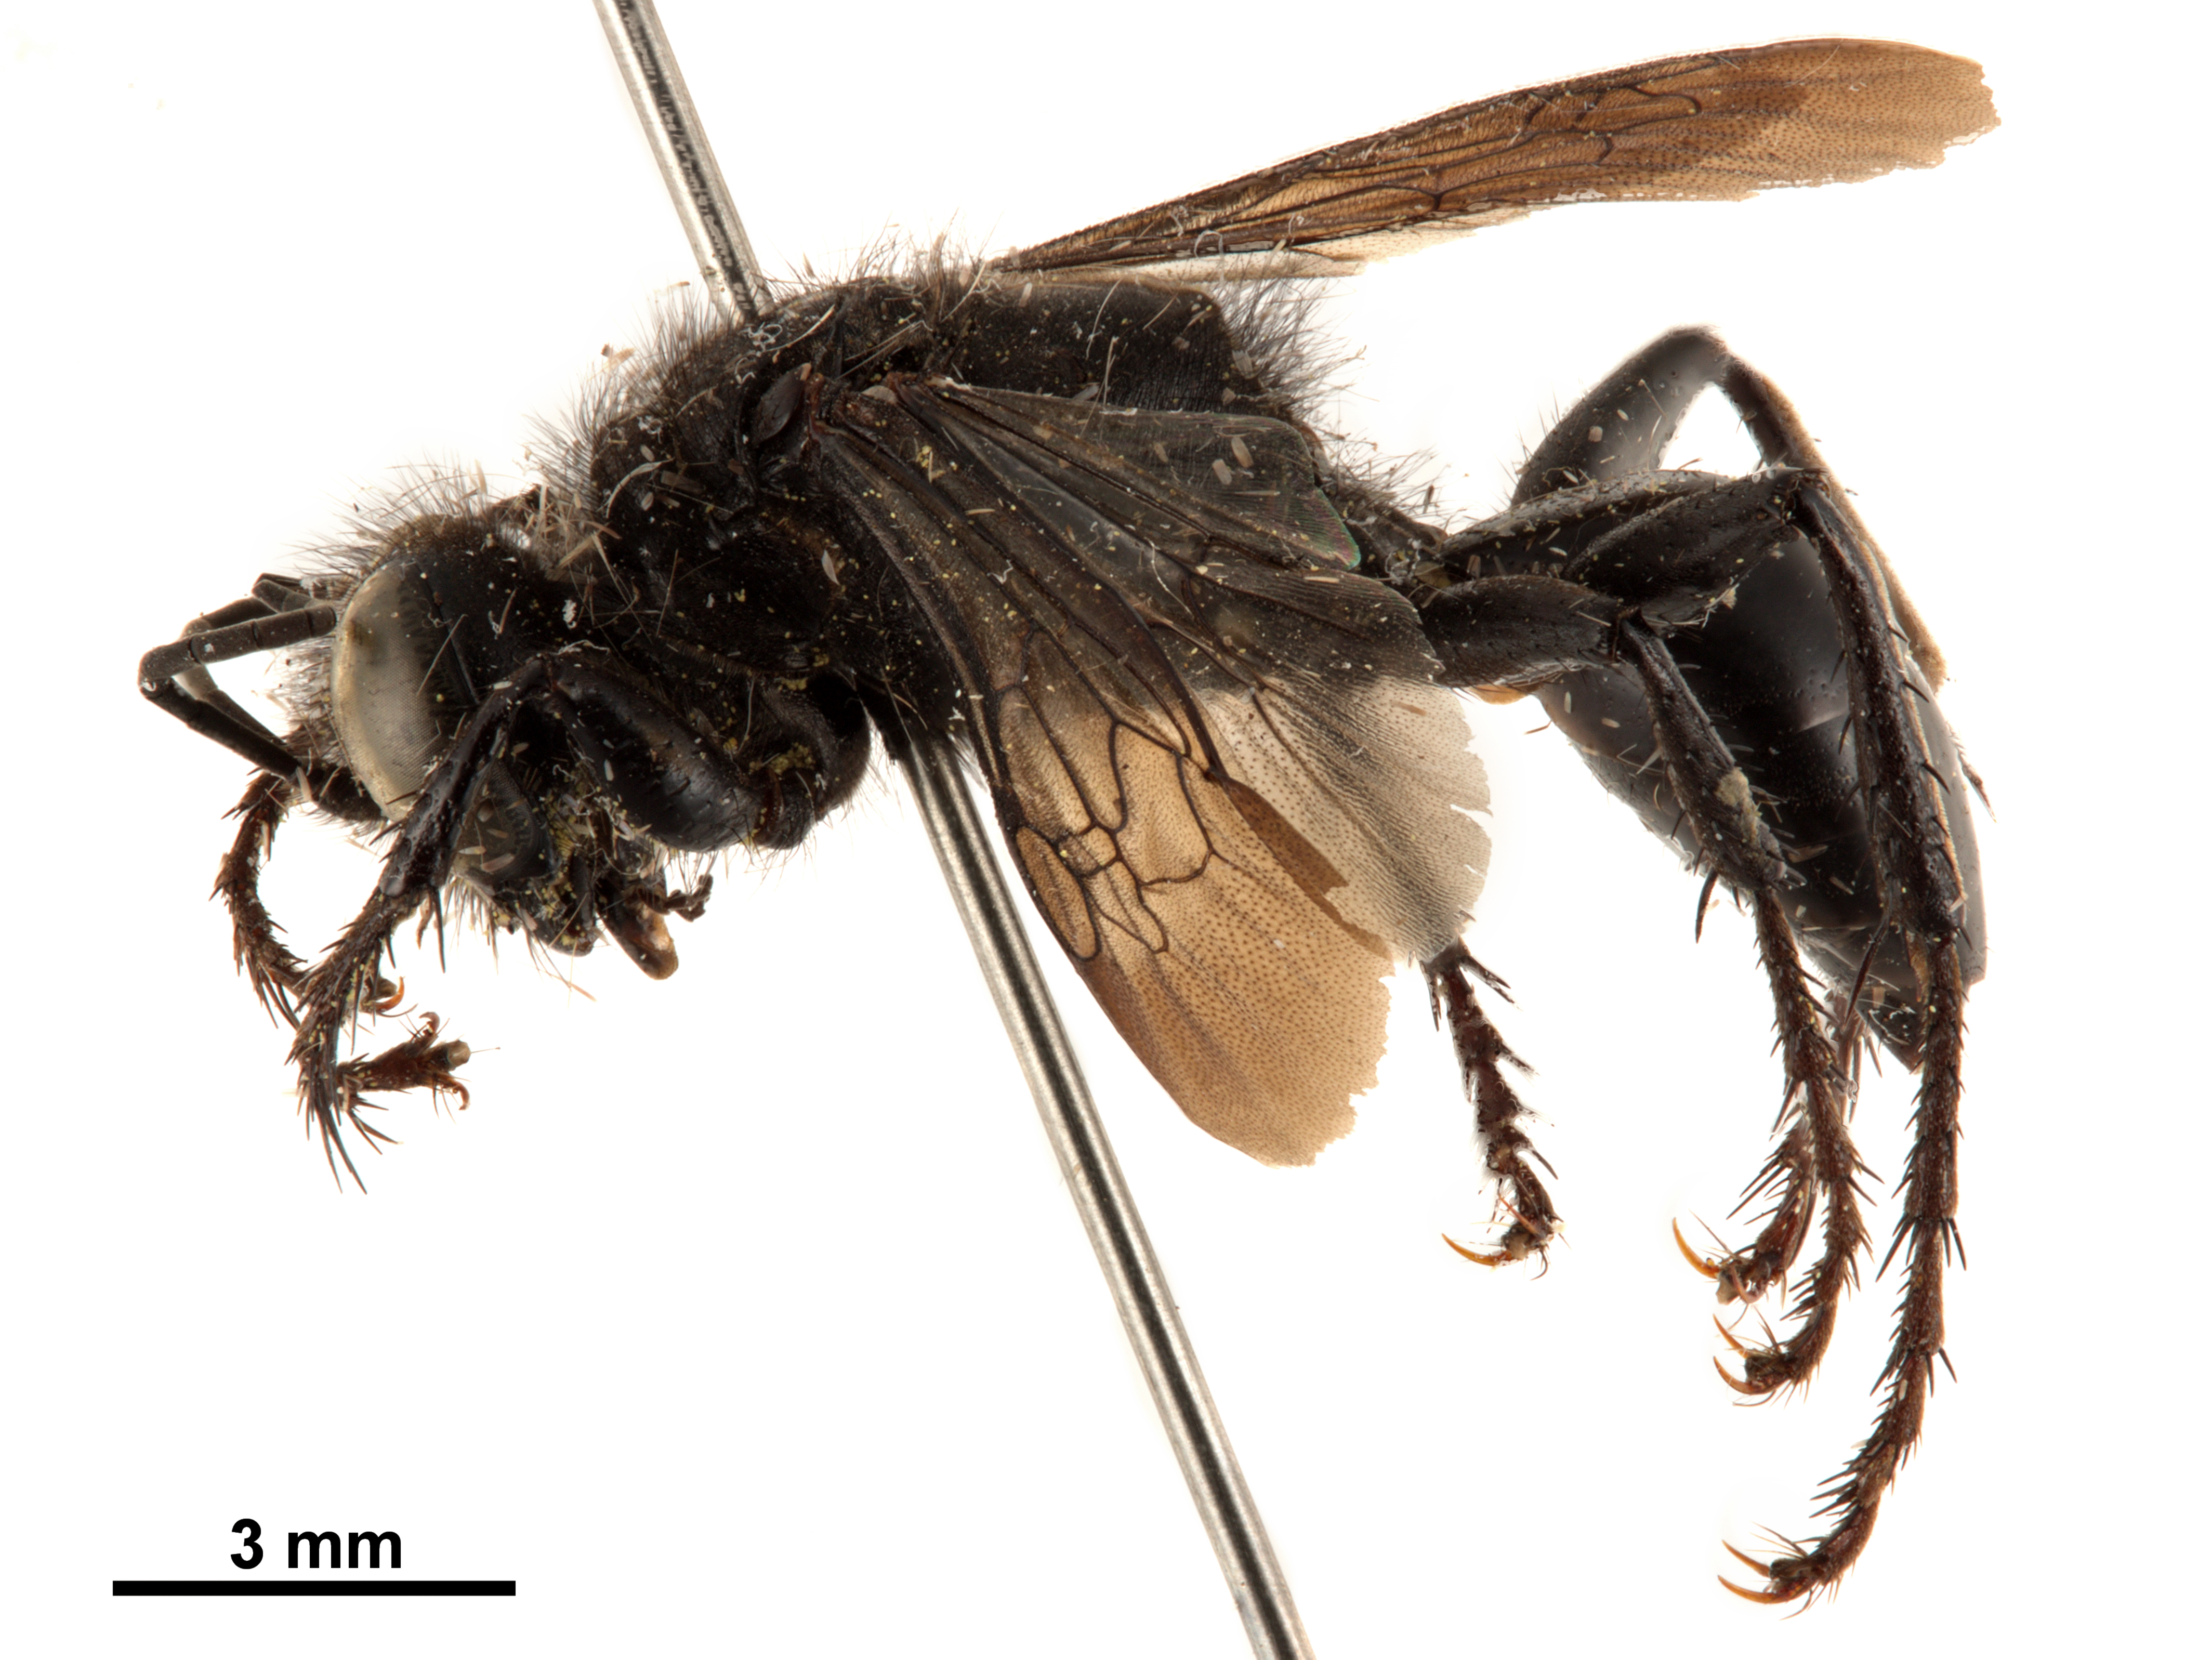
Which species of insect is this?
Palmodes insularis
